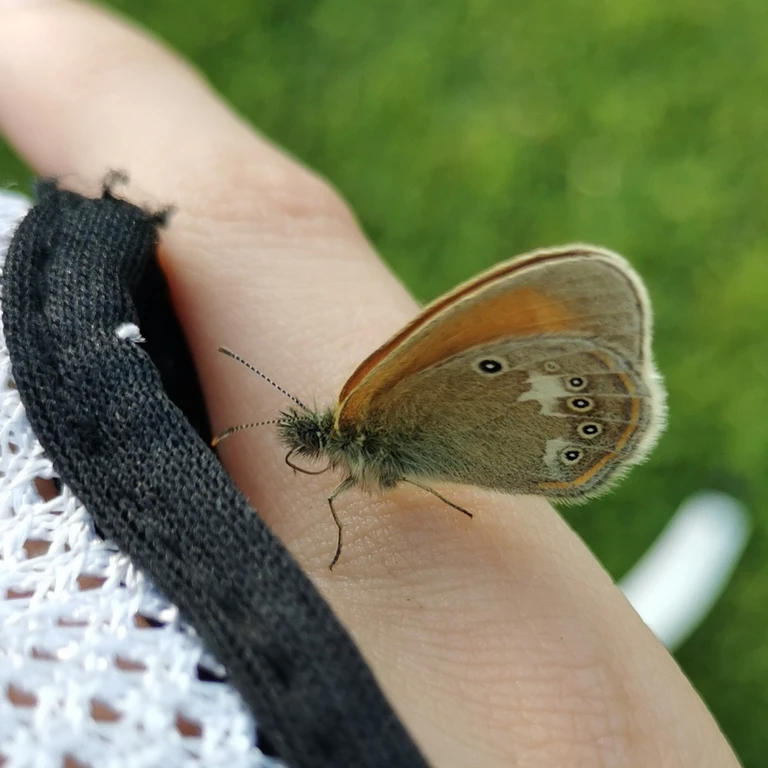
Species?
Coenonympha glycerion (also Coenonympha iphis)
